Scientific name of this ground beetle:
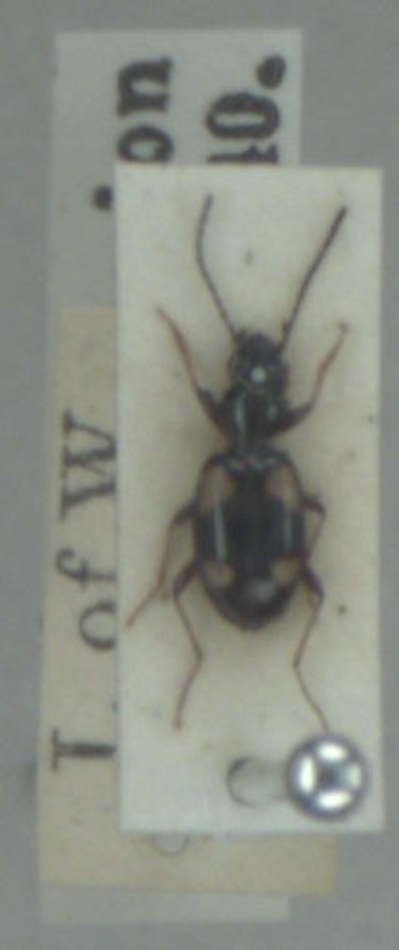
Bembidion illigeri
